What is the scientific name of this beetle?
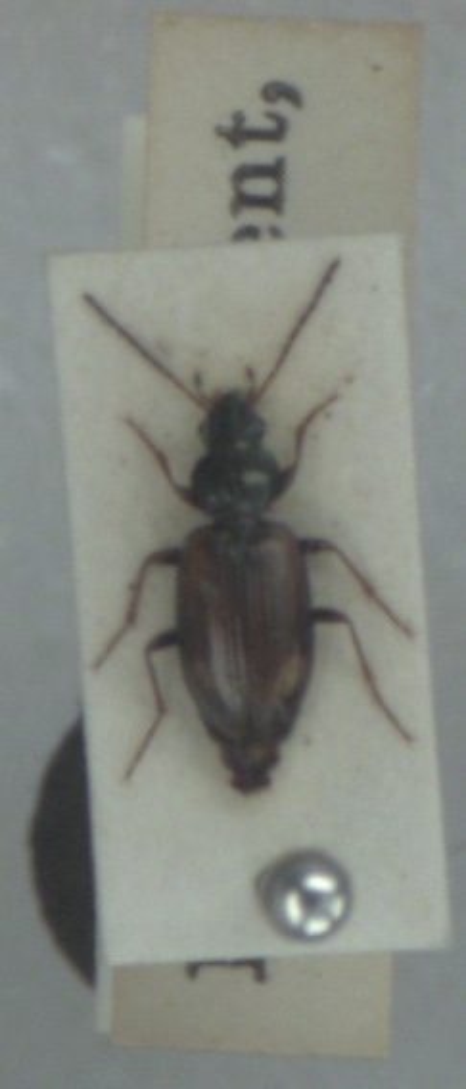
Bembidion bruxellense
